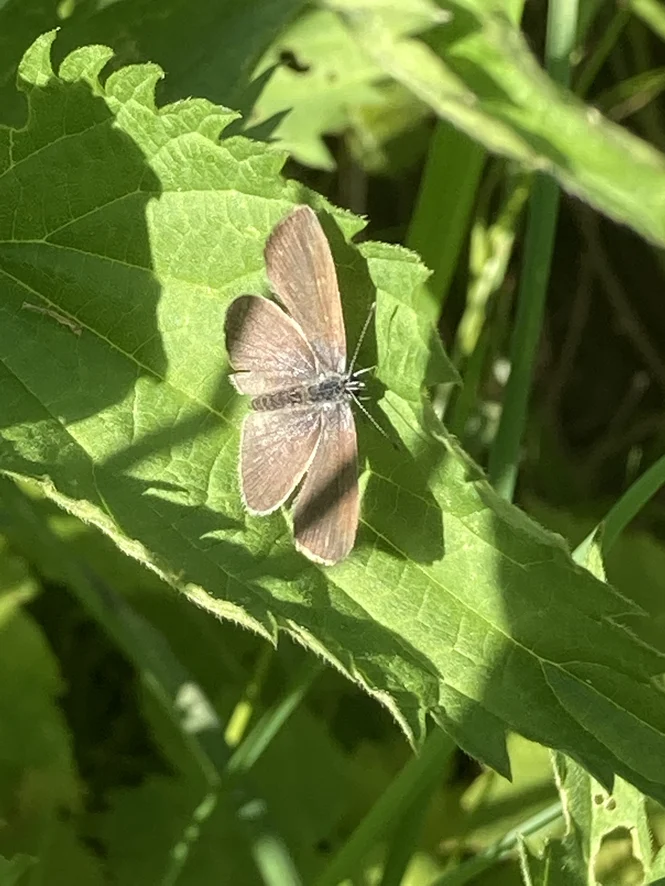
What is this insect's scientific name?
Cupido minimus
